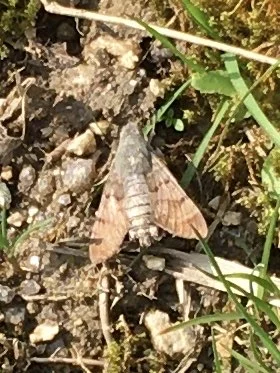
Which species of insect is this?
Macroglossum stellatarum
